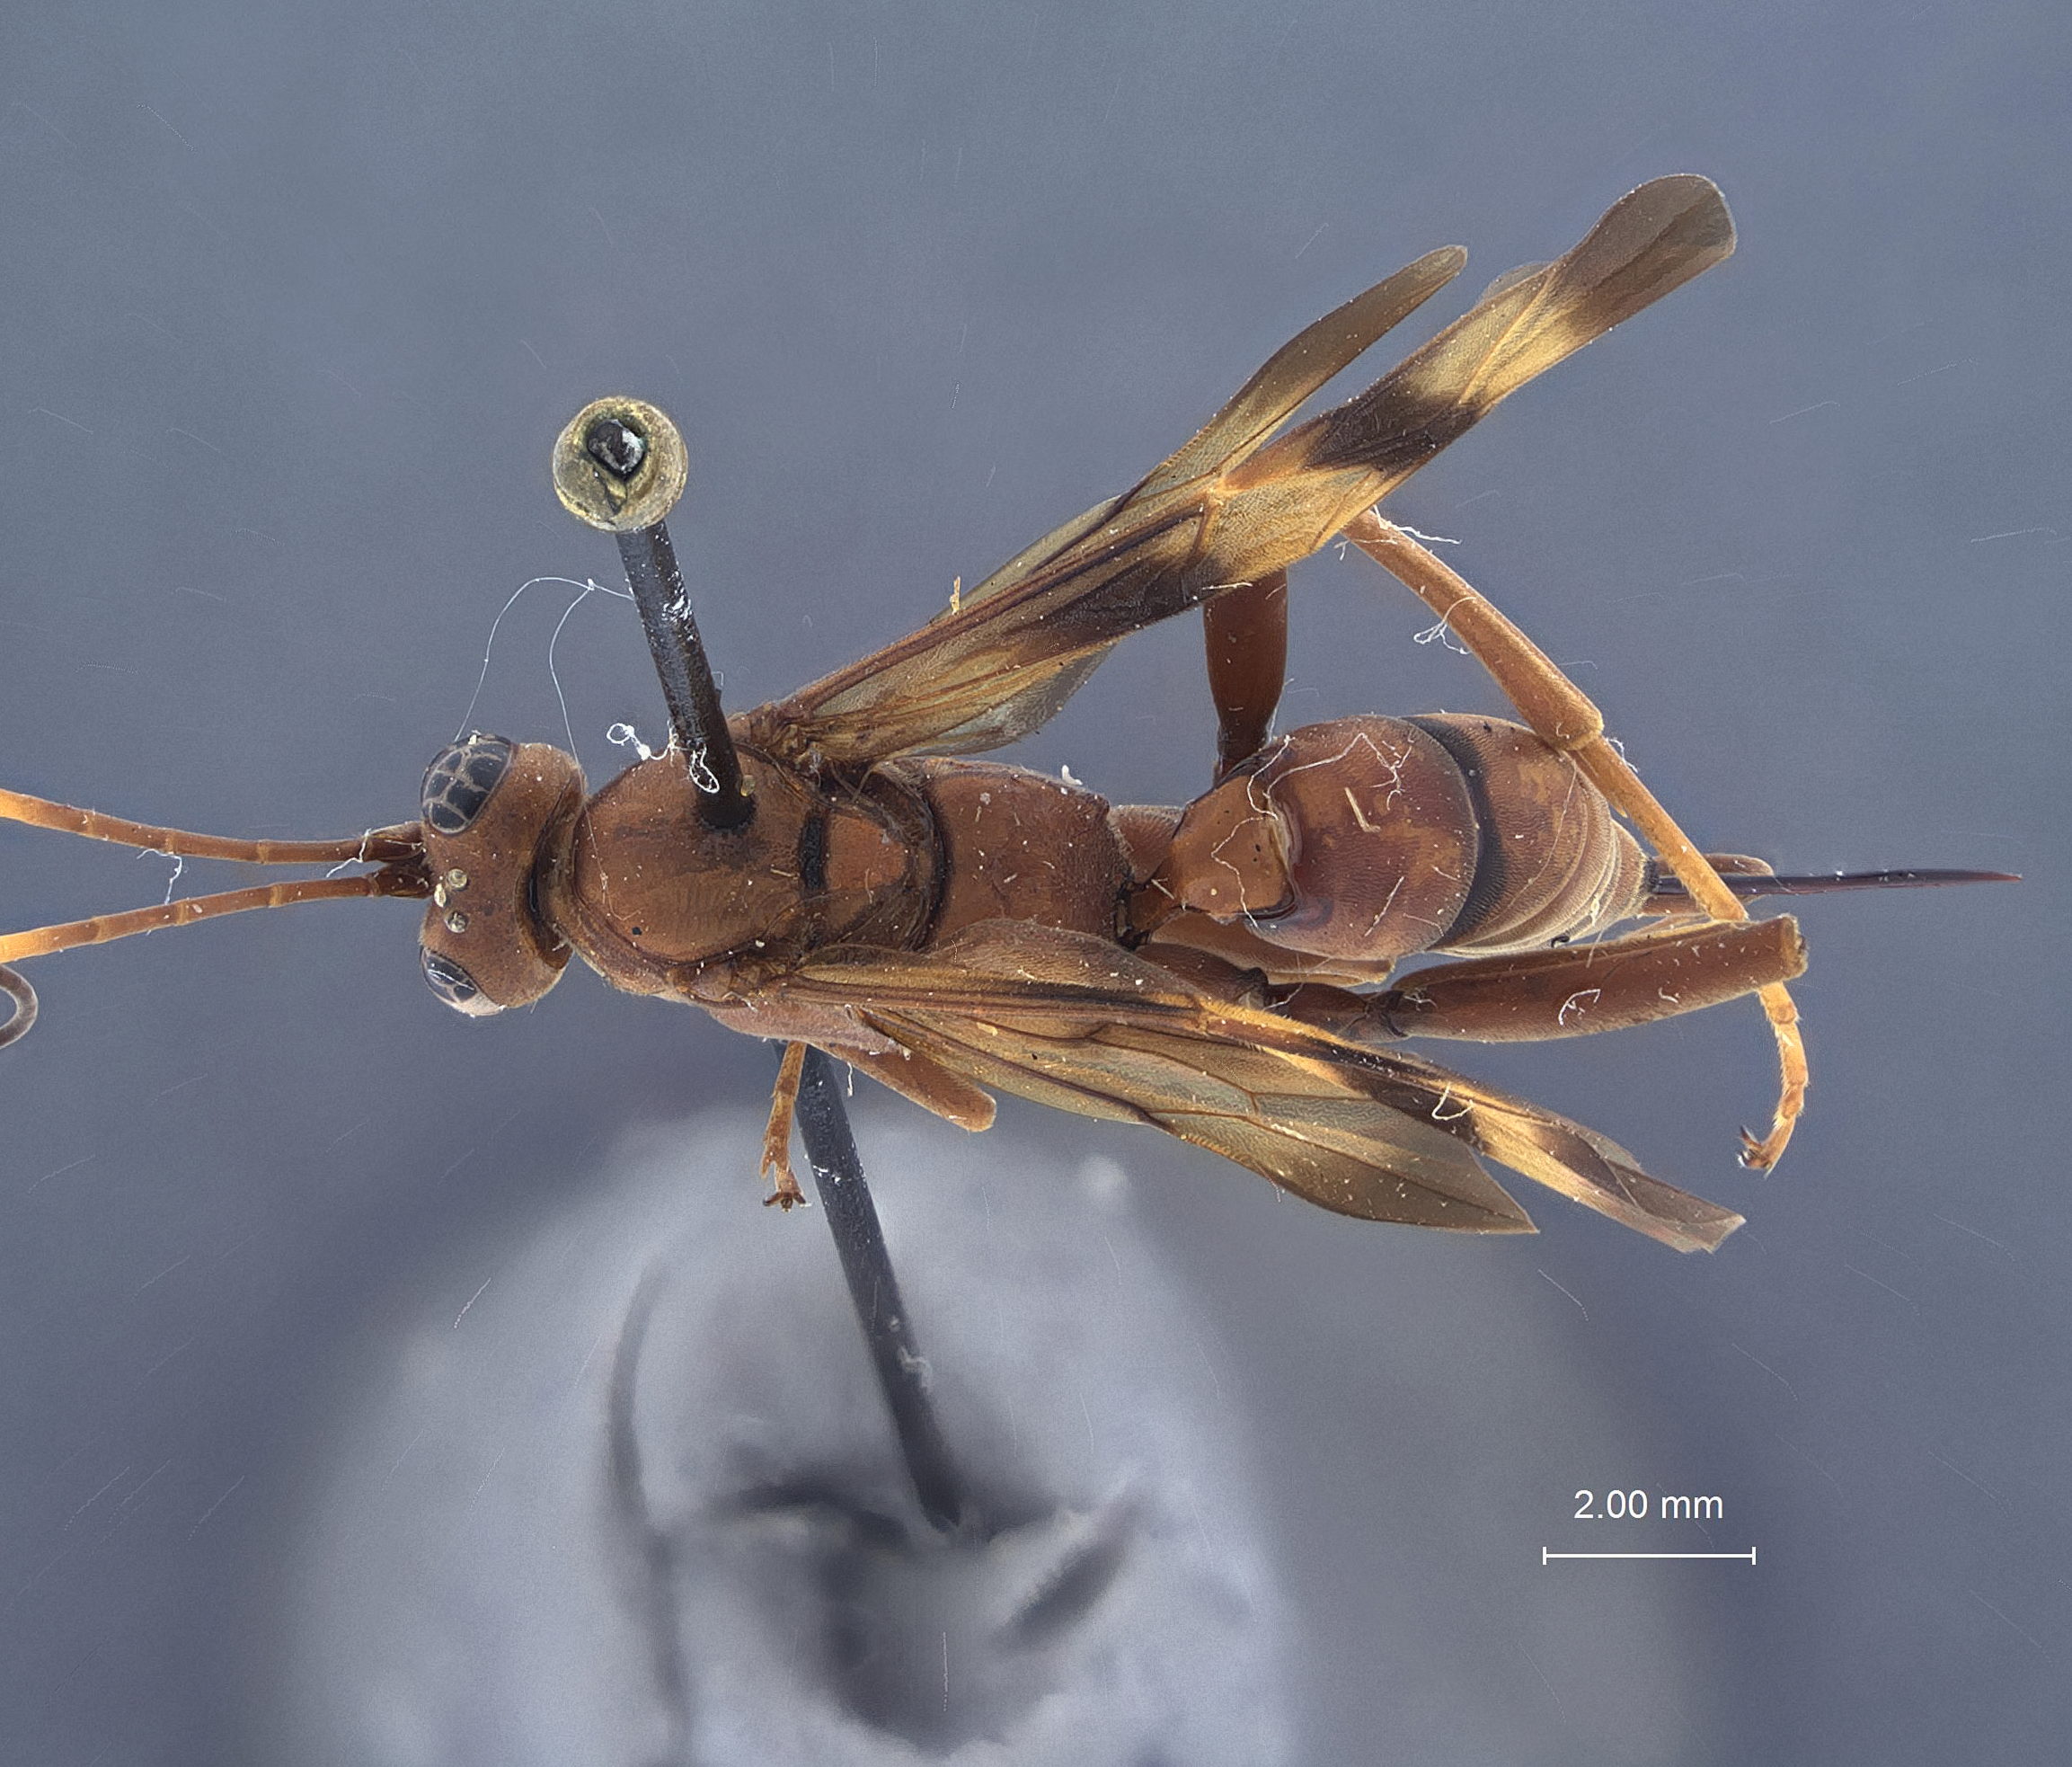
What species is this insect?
Lanugo picta
